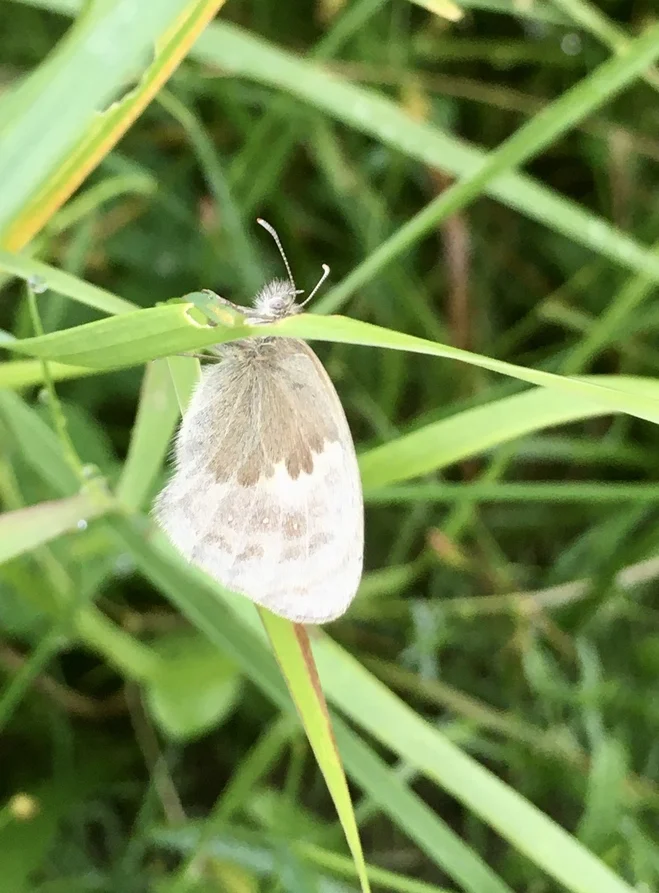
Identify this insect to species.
Coenonympha pamphilus
